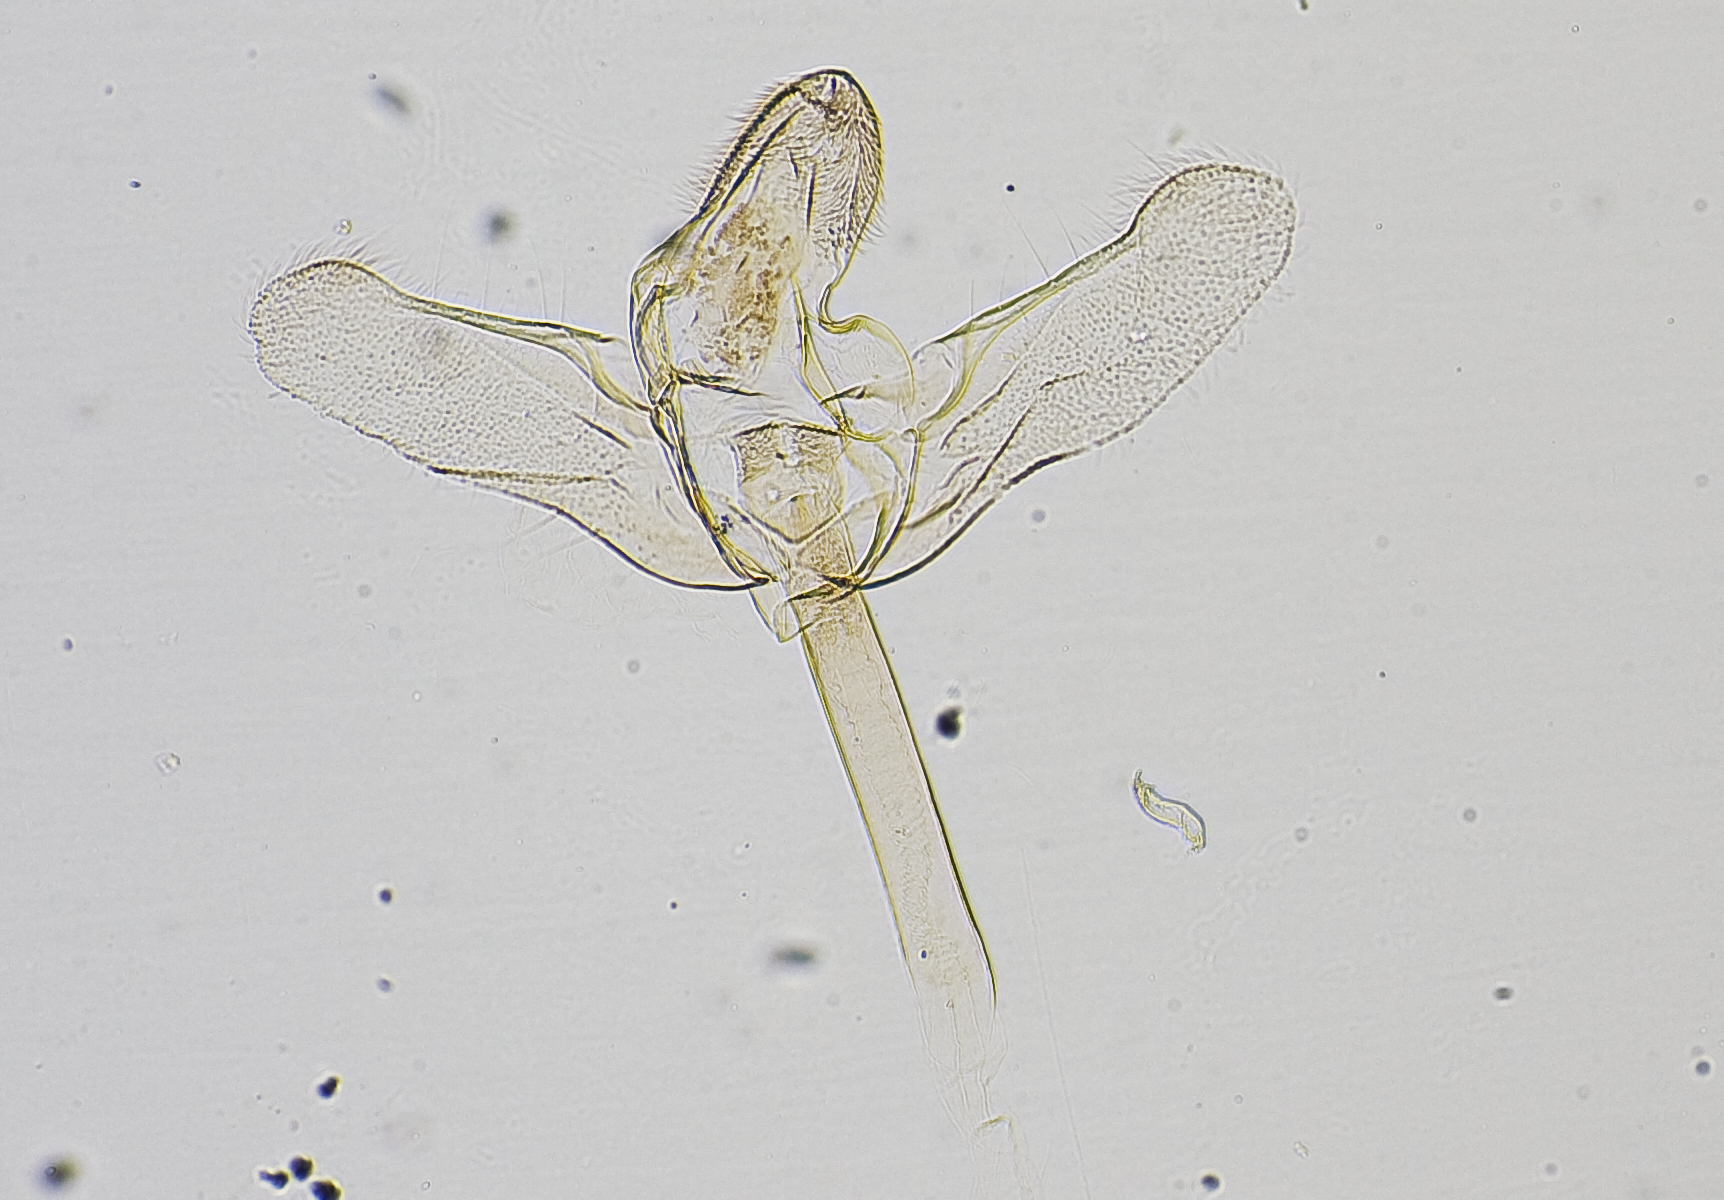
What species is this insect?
Alpheias querula
